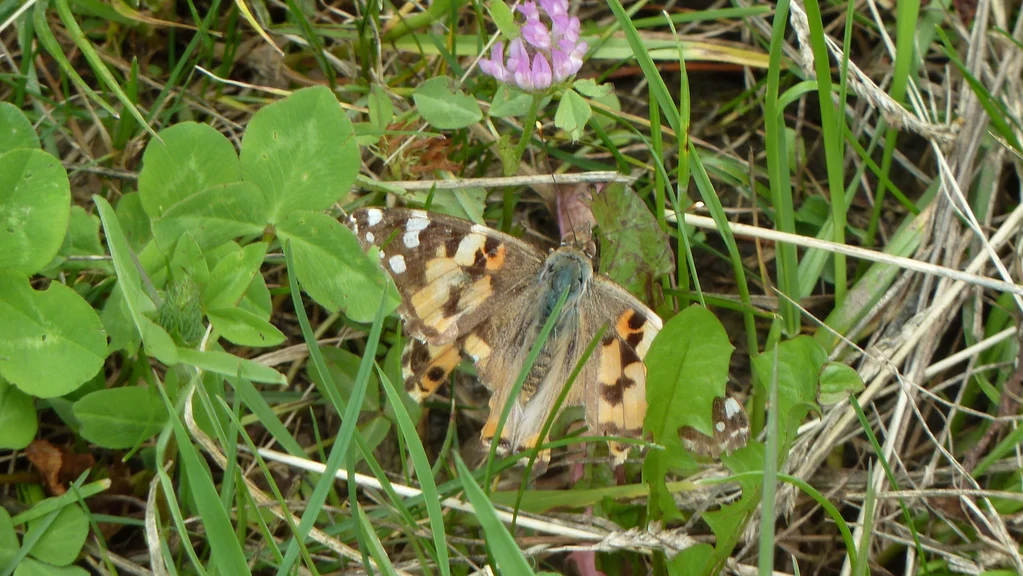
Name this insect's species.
Vanessa cardui
